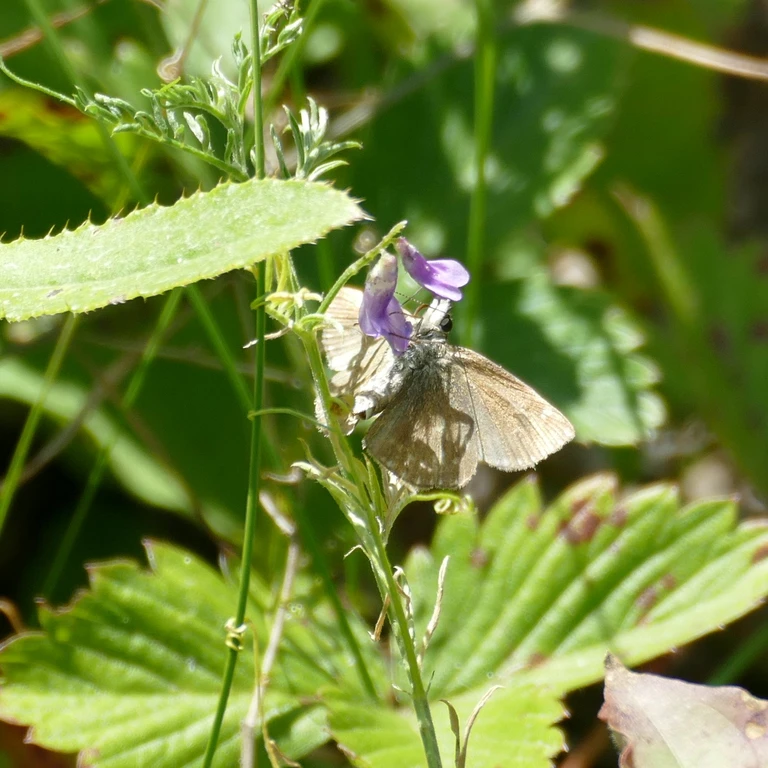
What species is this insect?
Erynnis tages
